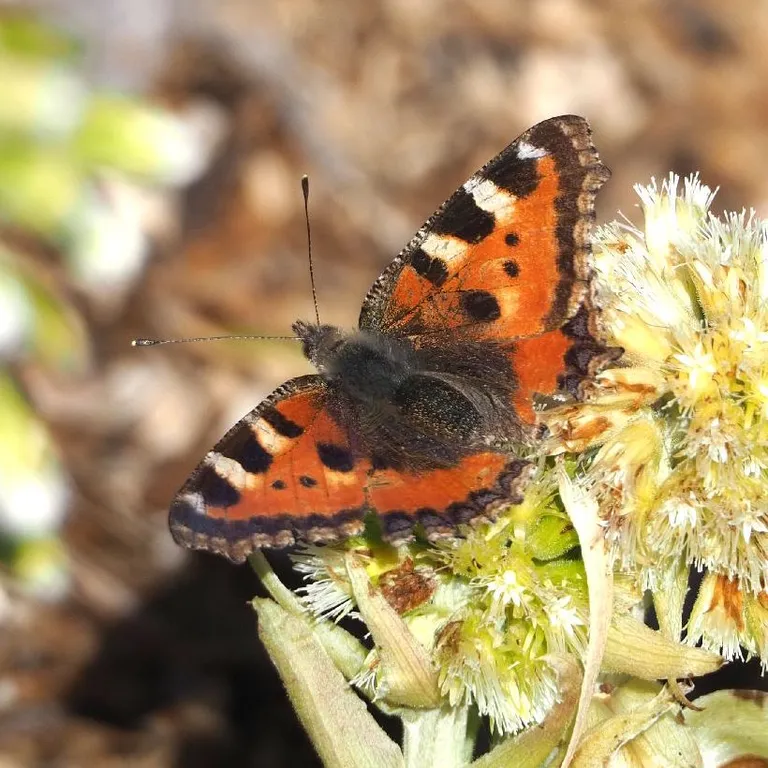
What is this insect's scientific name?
Aglais urticae
